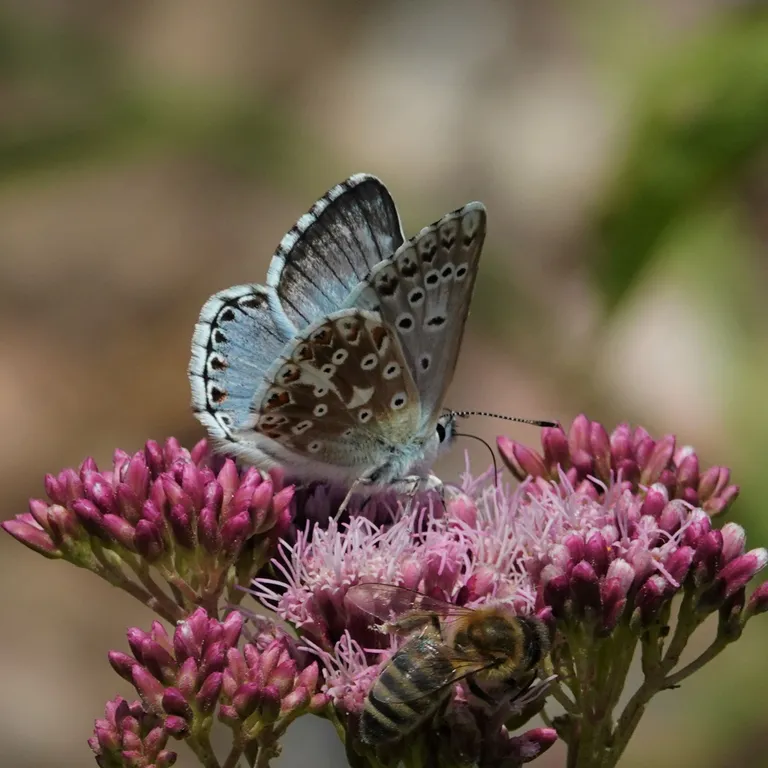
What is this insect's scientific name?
Lysandra coridon
